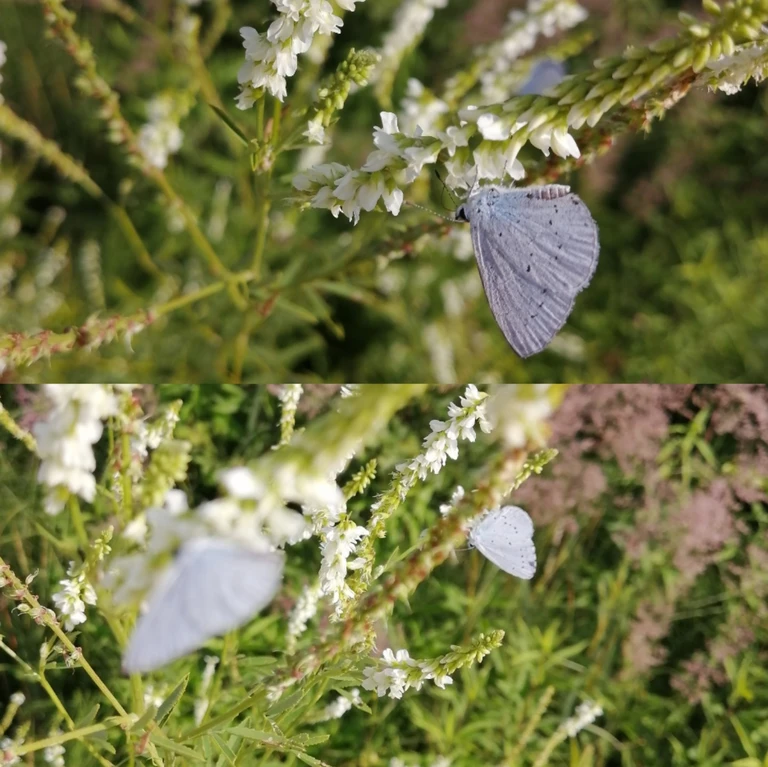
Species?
Celastrina argiolus
